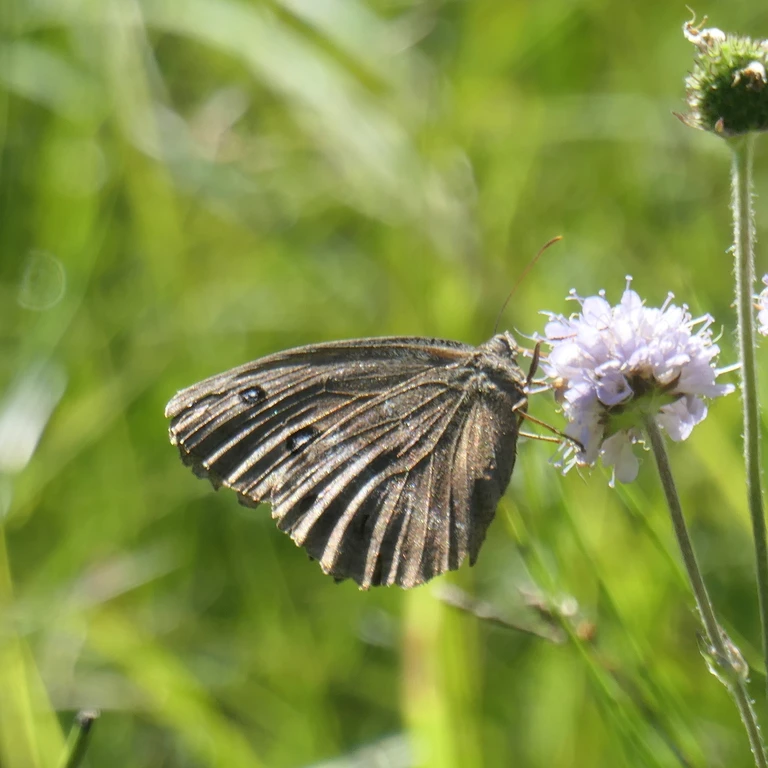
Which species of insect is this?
Minois dryas
